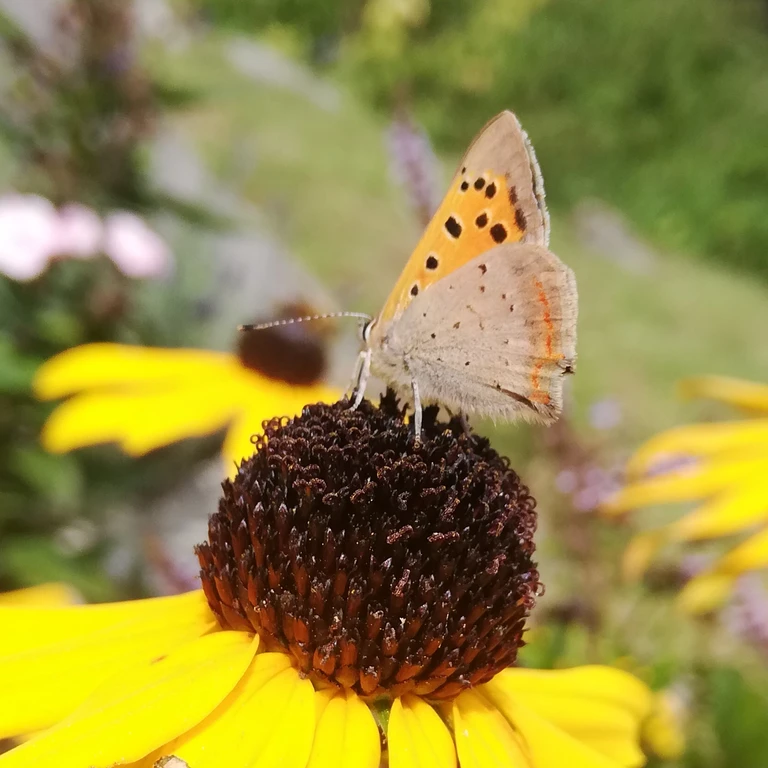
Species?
Lycaena phlaeas
